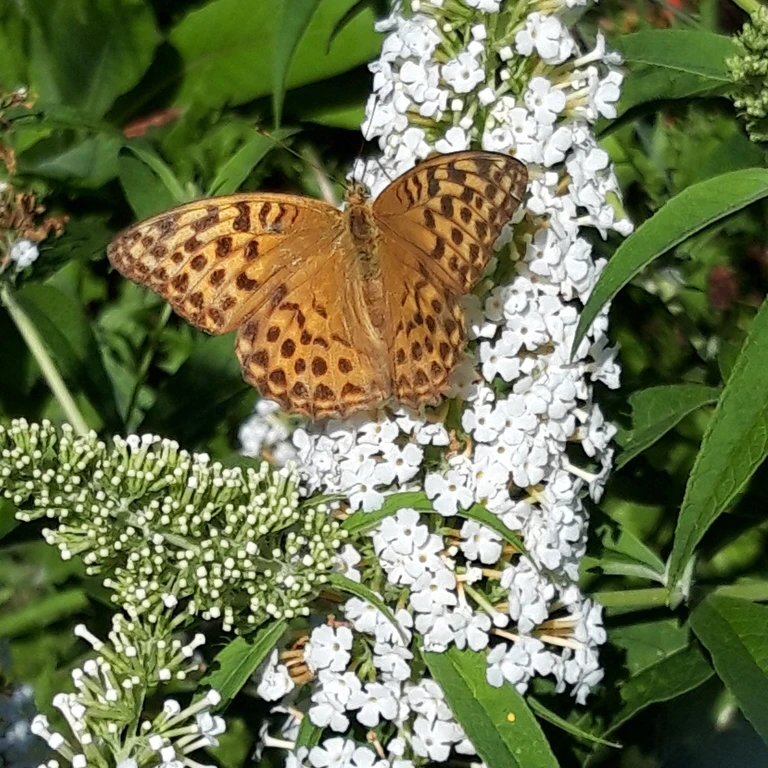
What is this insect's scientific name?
Argynnis paphia
